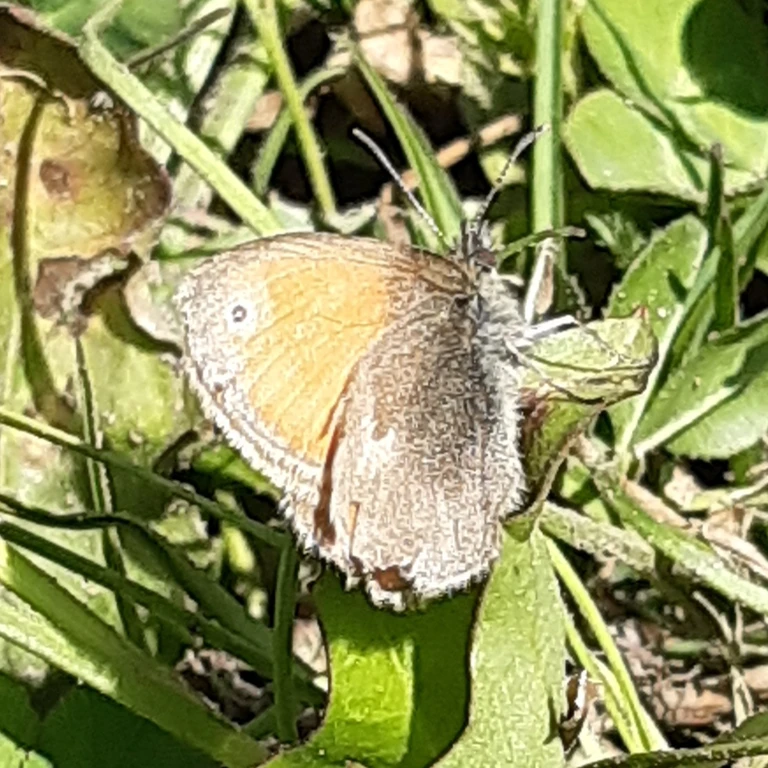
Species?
Coenonympha pamphilus
